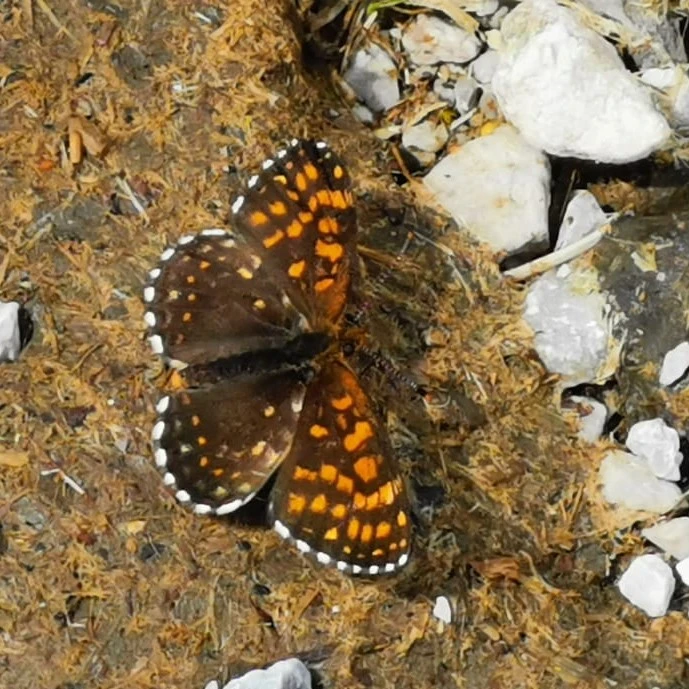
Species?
Melitaea diamina
